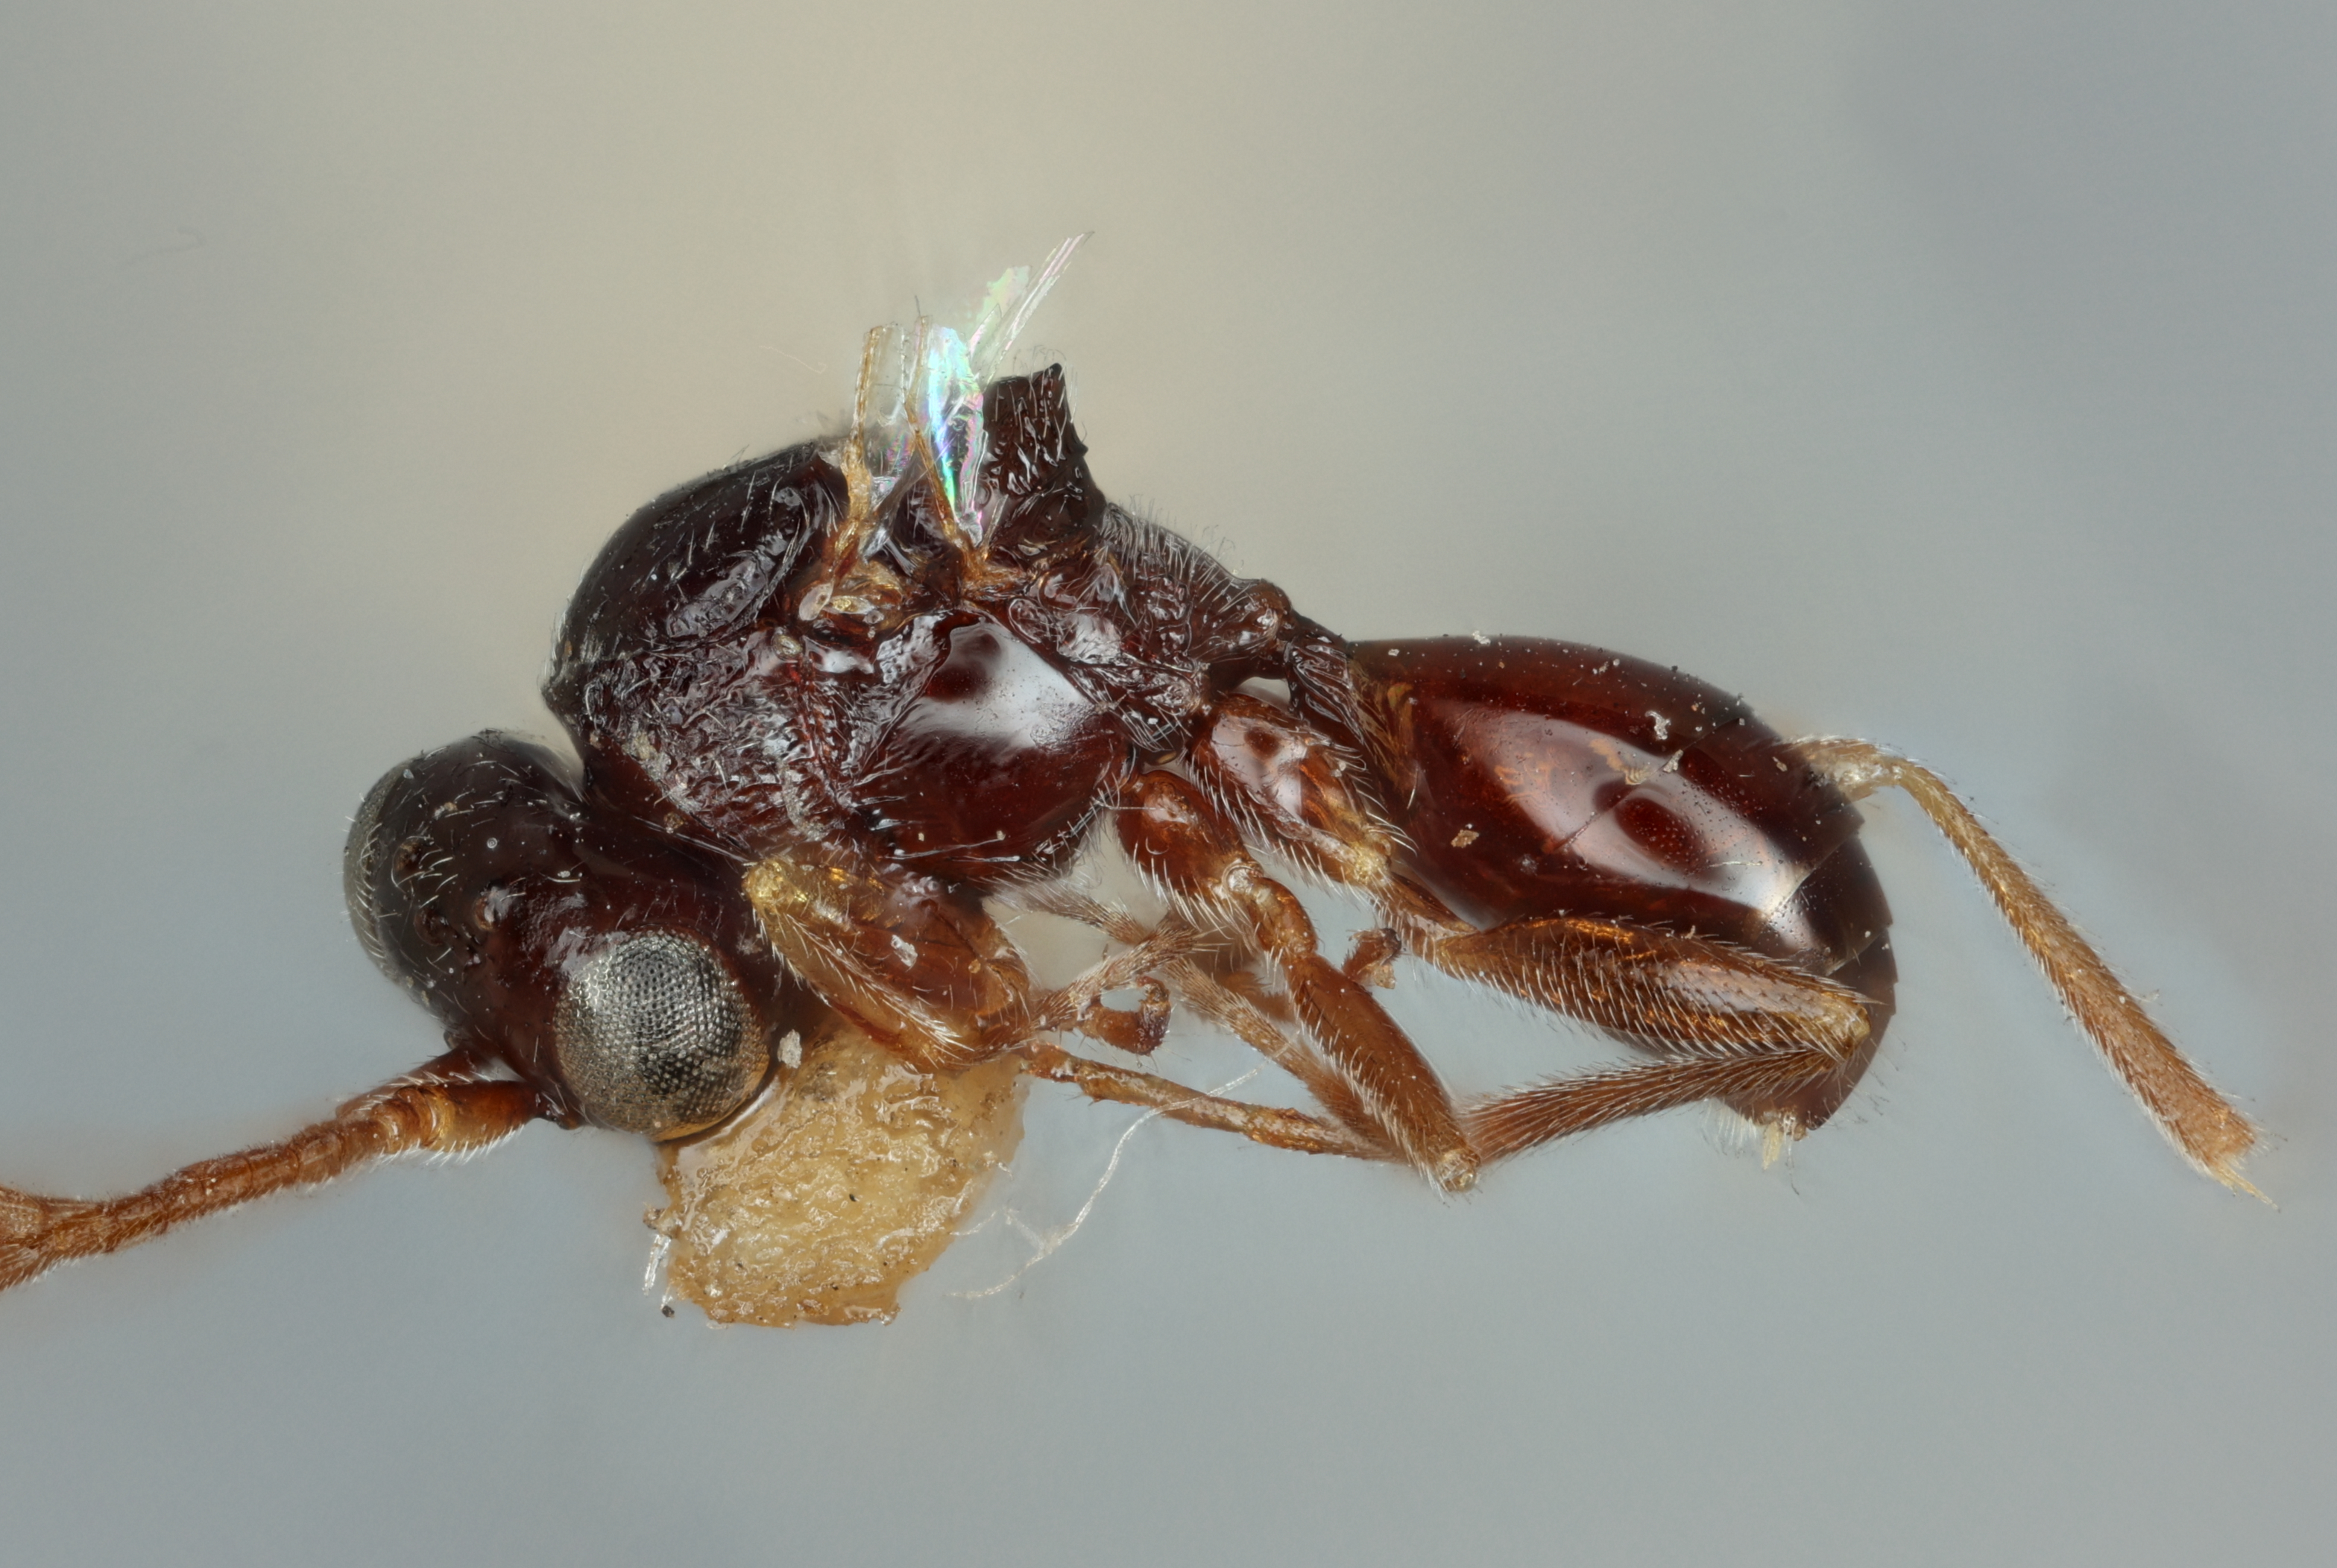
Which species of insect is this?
Aegilips victoriae
